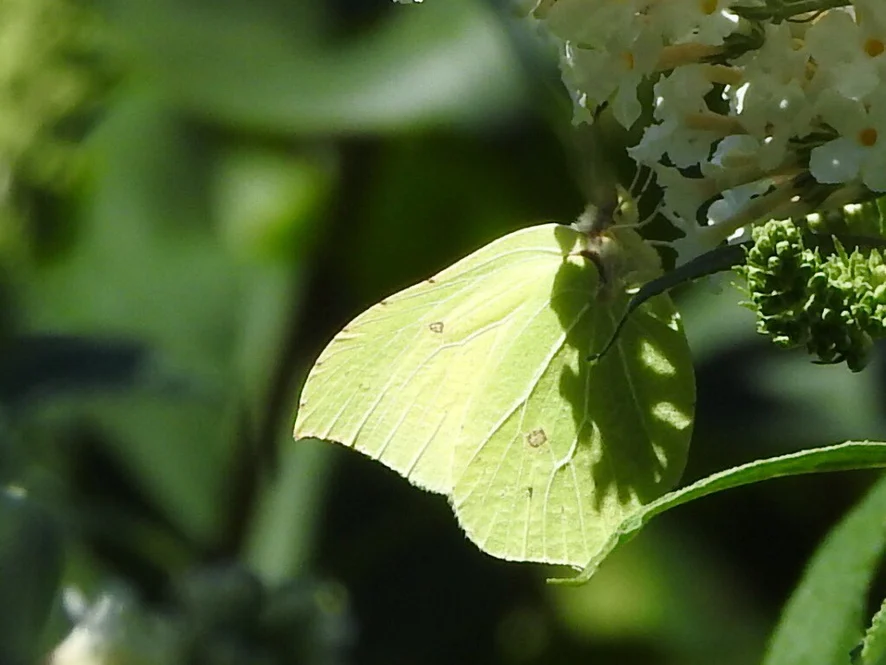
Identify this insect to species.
Gonepteryx rhamni
